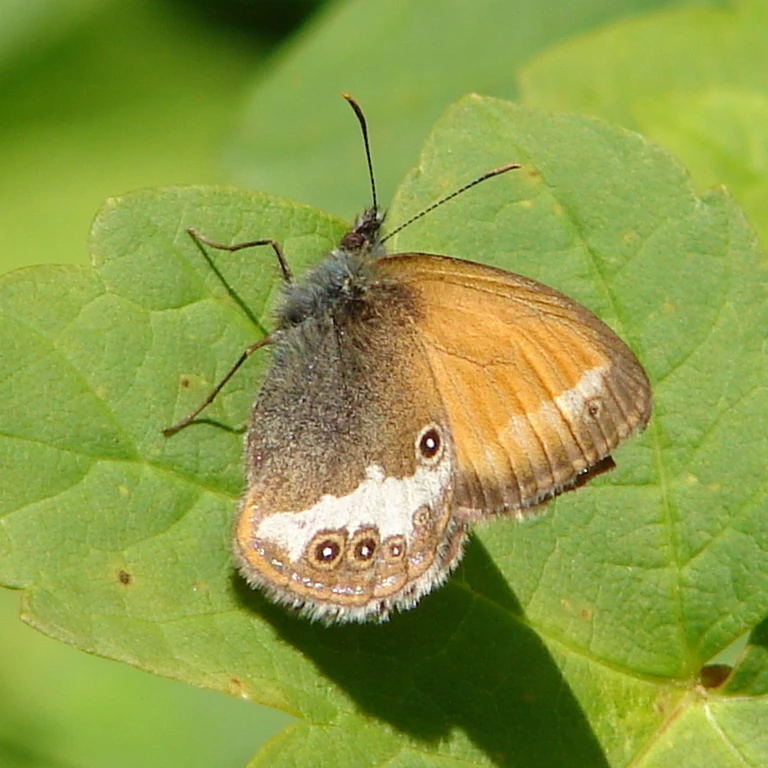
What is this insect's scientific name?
Coenonympha arcania
